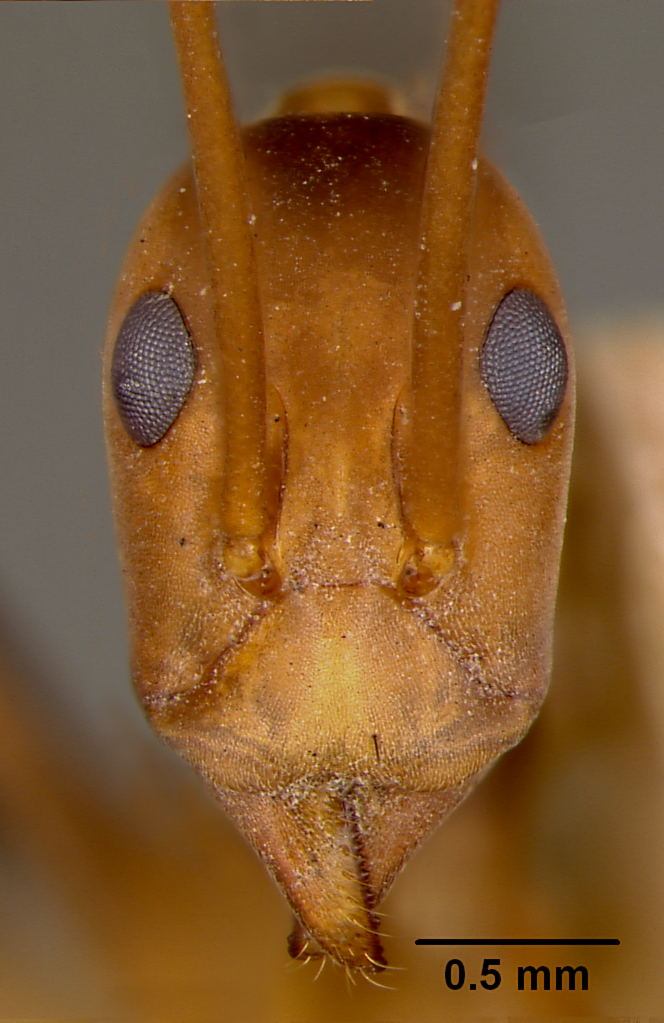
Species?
Leptomyrmex wiburdi
